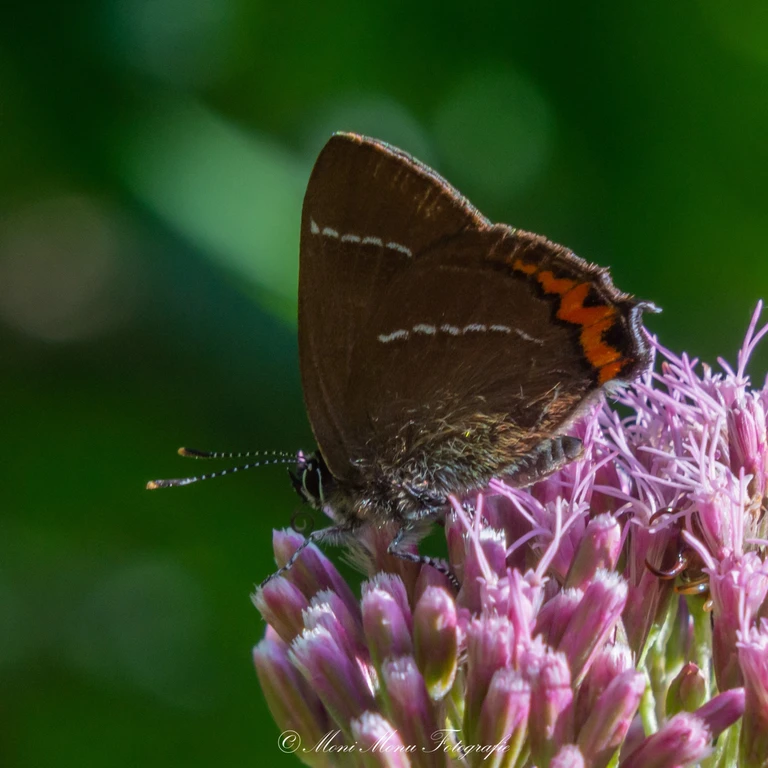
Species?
Satyrium w-album
